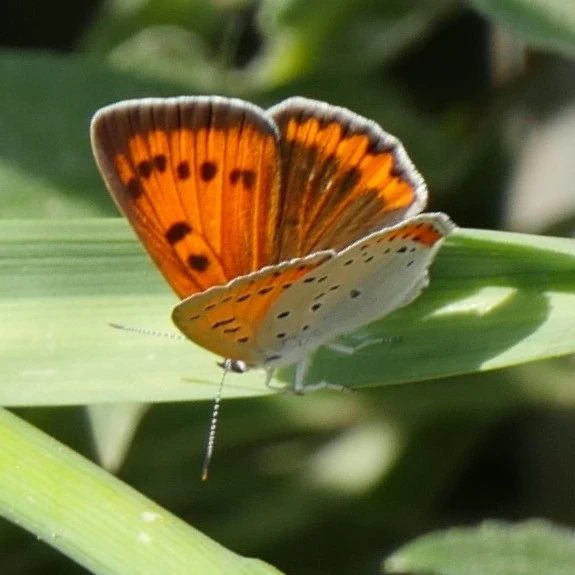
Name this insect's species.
Lycaena dispar
